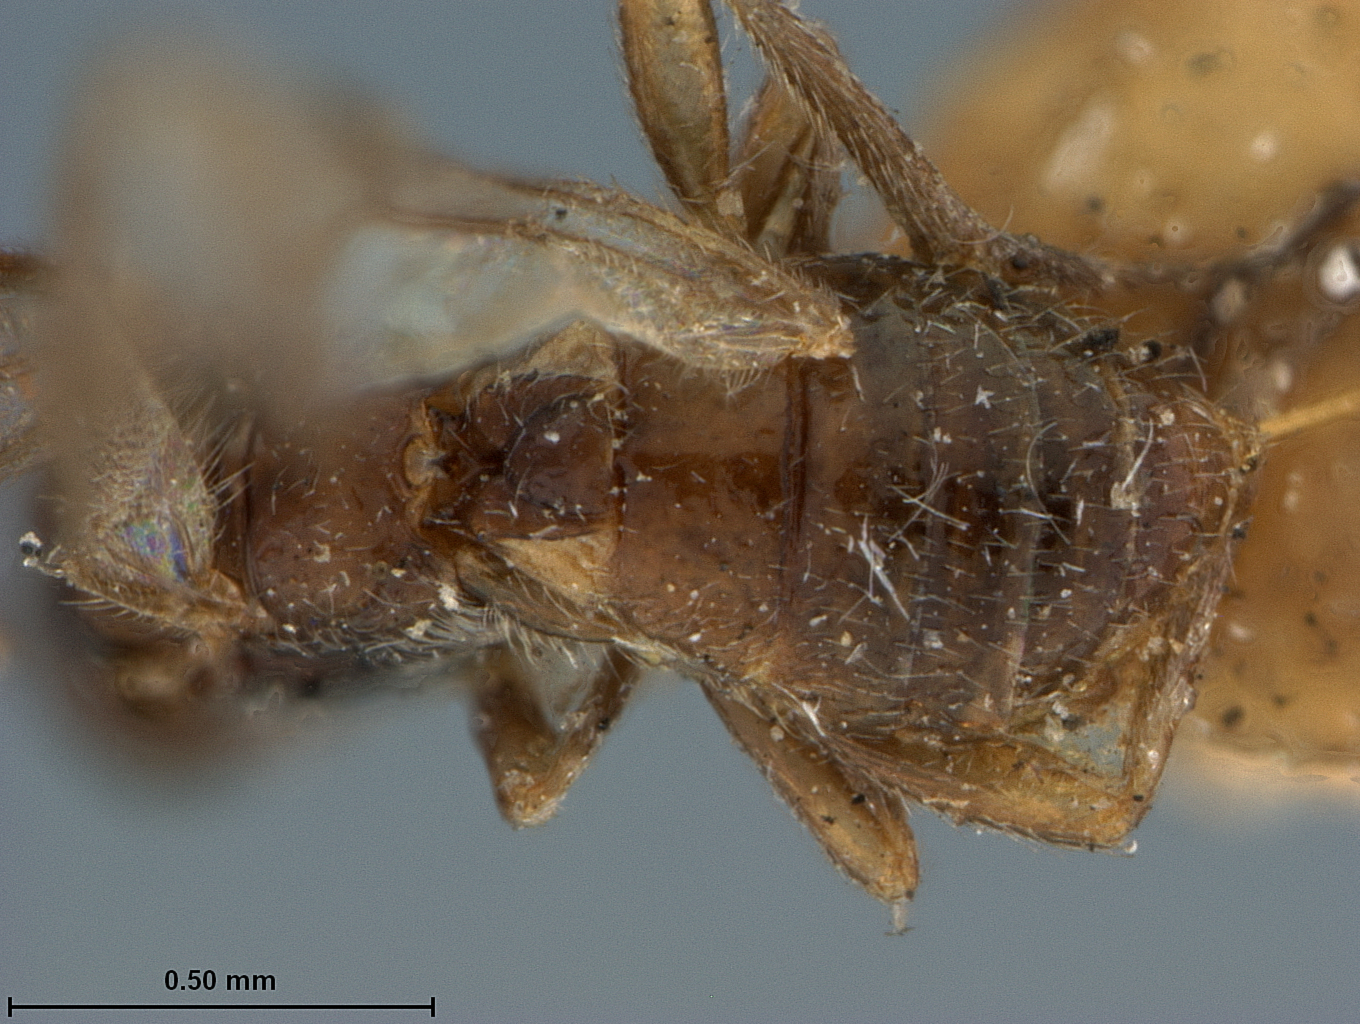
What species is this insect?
Bracon junci
